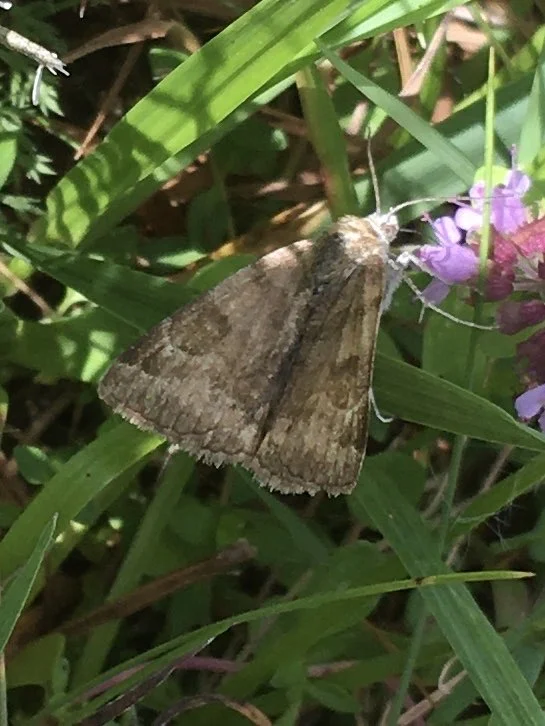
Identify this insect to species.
Euclidia glyphica
